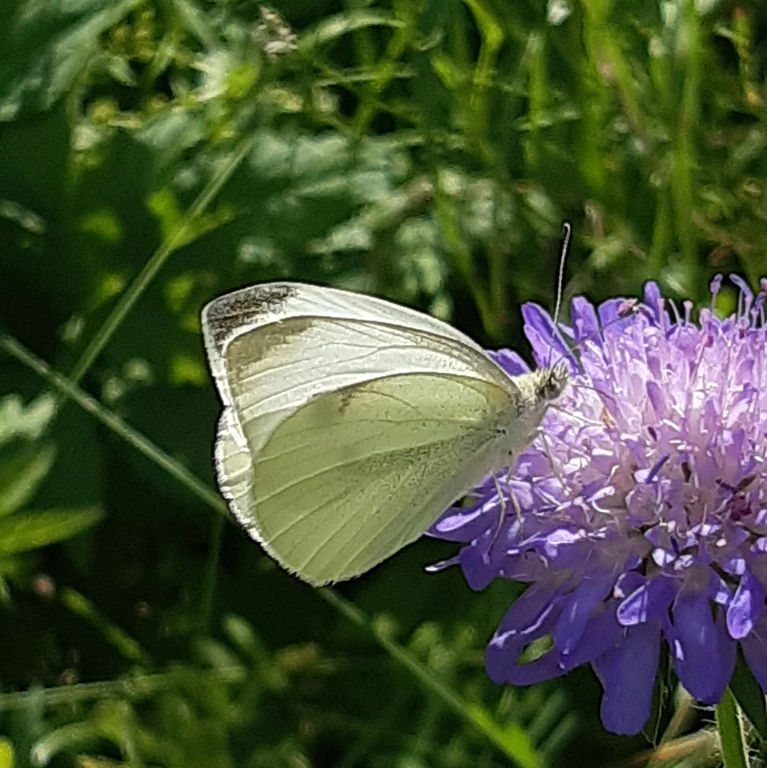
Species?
Pieris rapae
